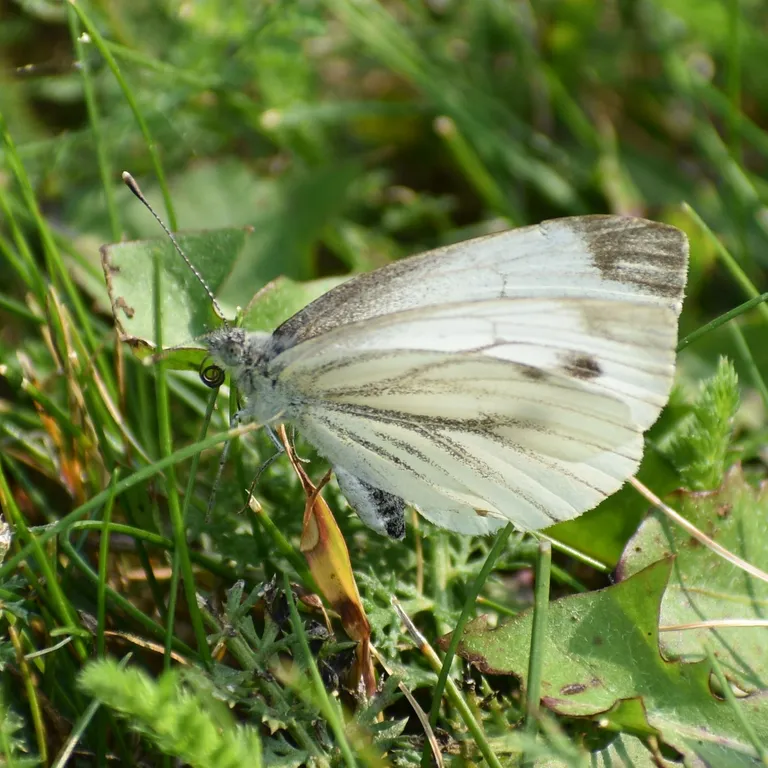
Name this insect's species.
Pieris napi
